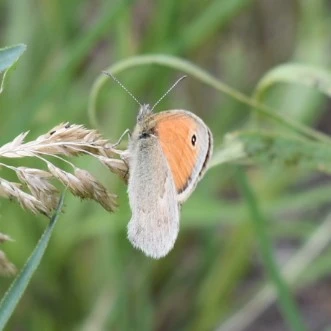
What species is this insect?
Coenonympha pamphilus
